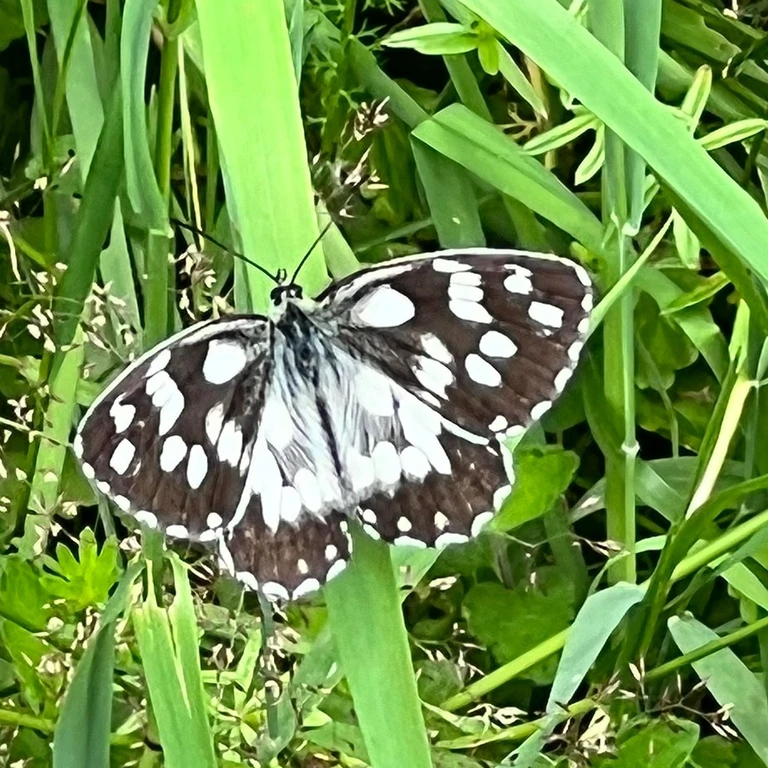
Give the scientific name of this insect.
Melanargia galathea
